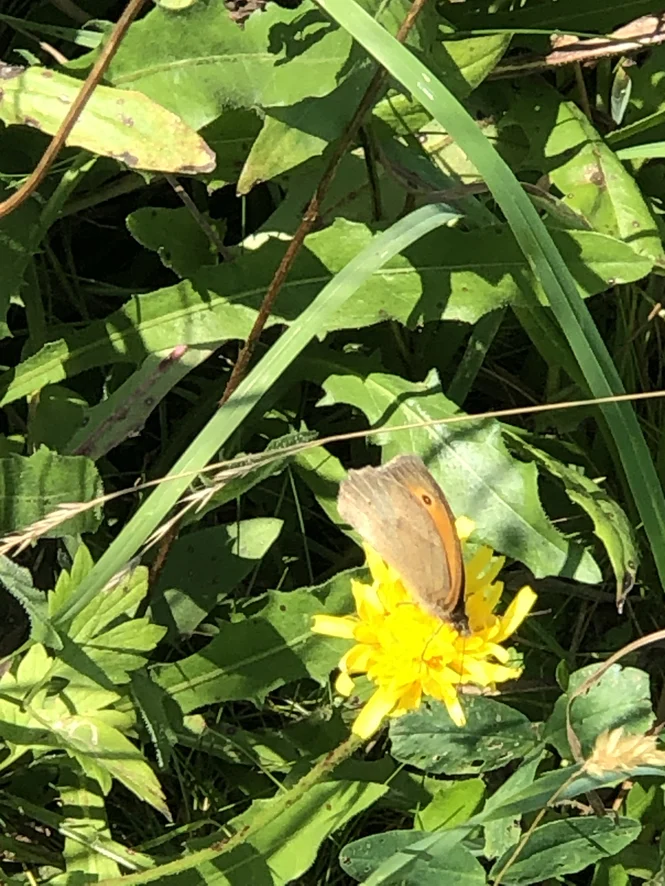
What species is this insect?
Maniola jurtina
